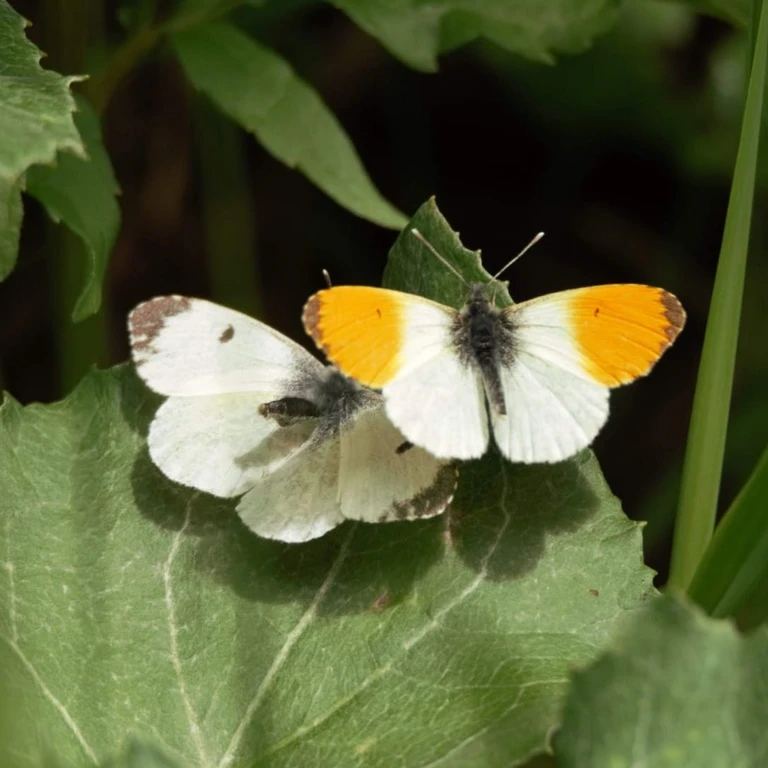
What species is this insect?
Anthocharis cardamines
